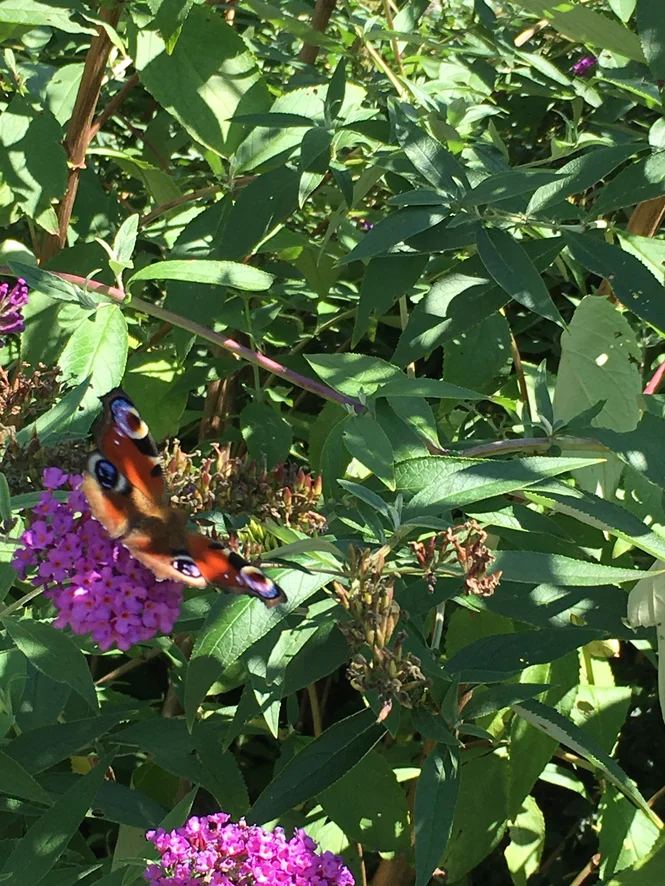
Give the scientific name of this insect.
Aglais io
